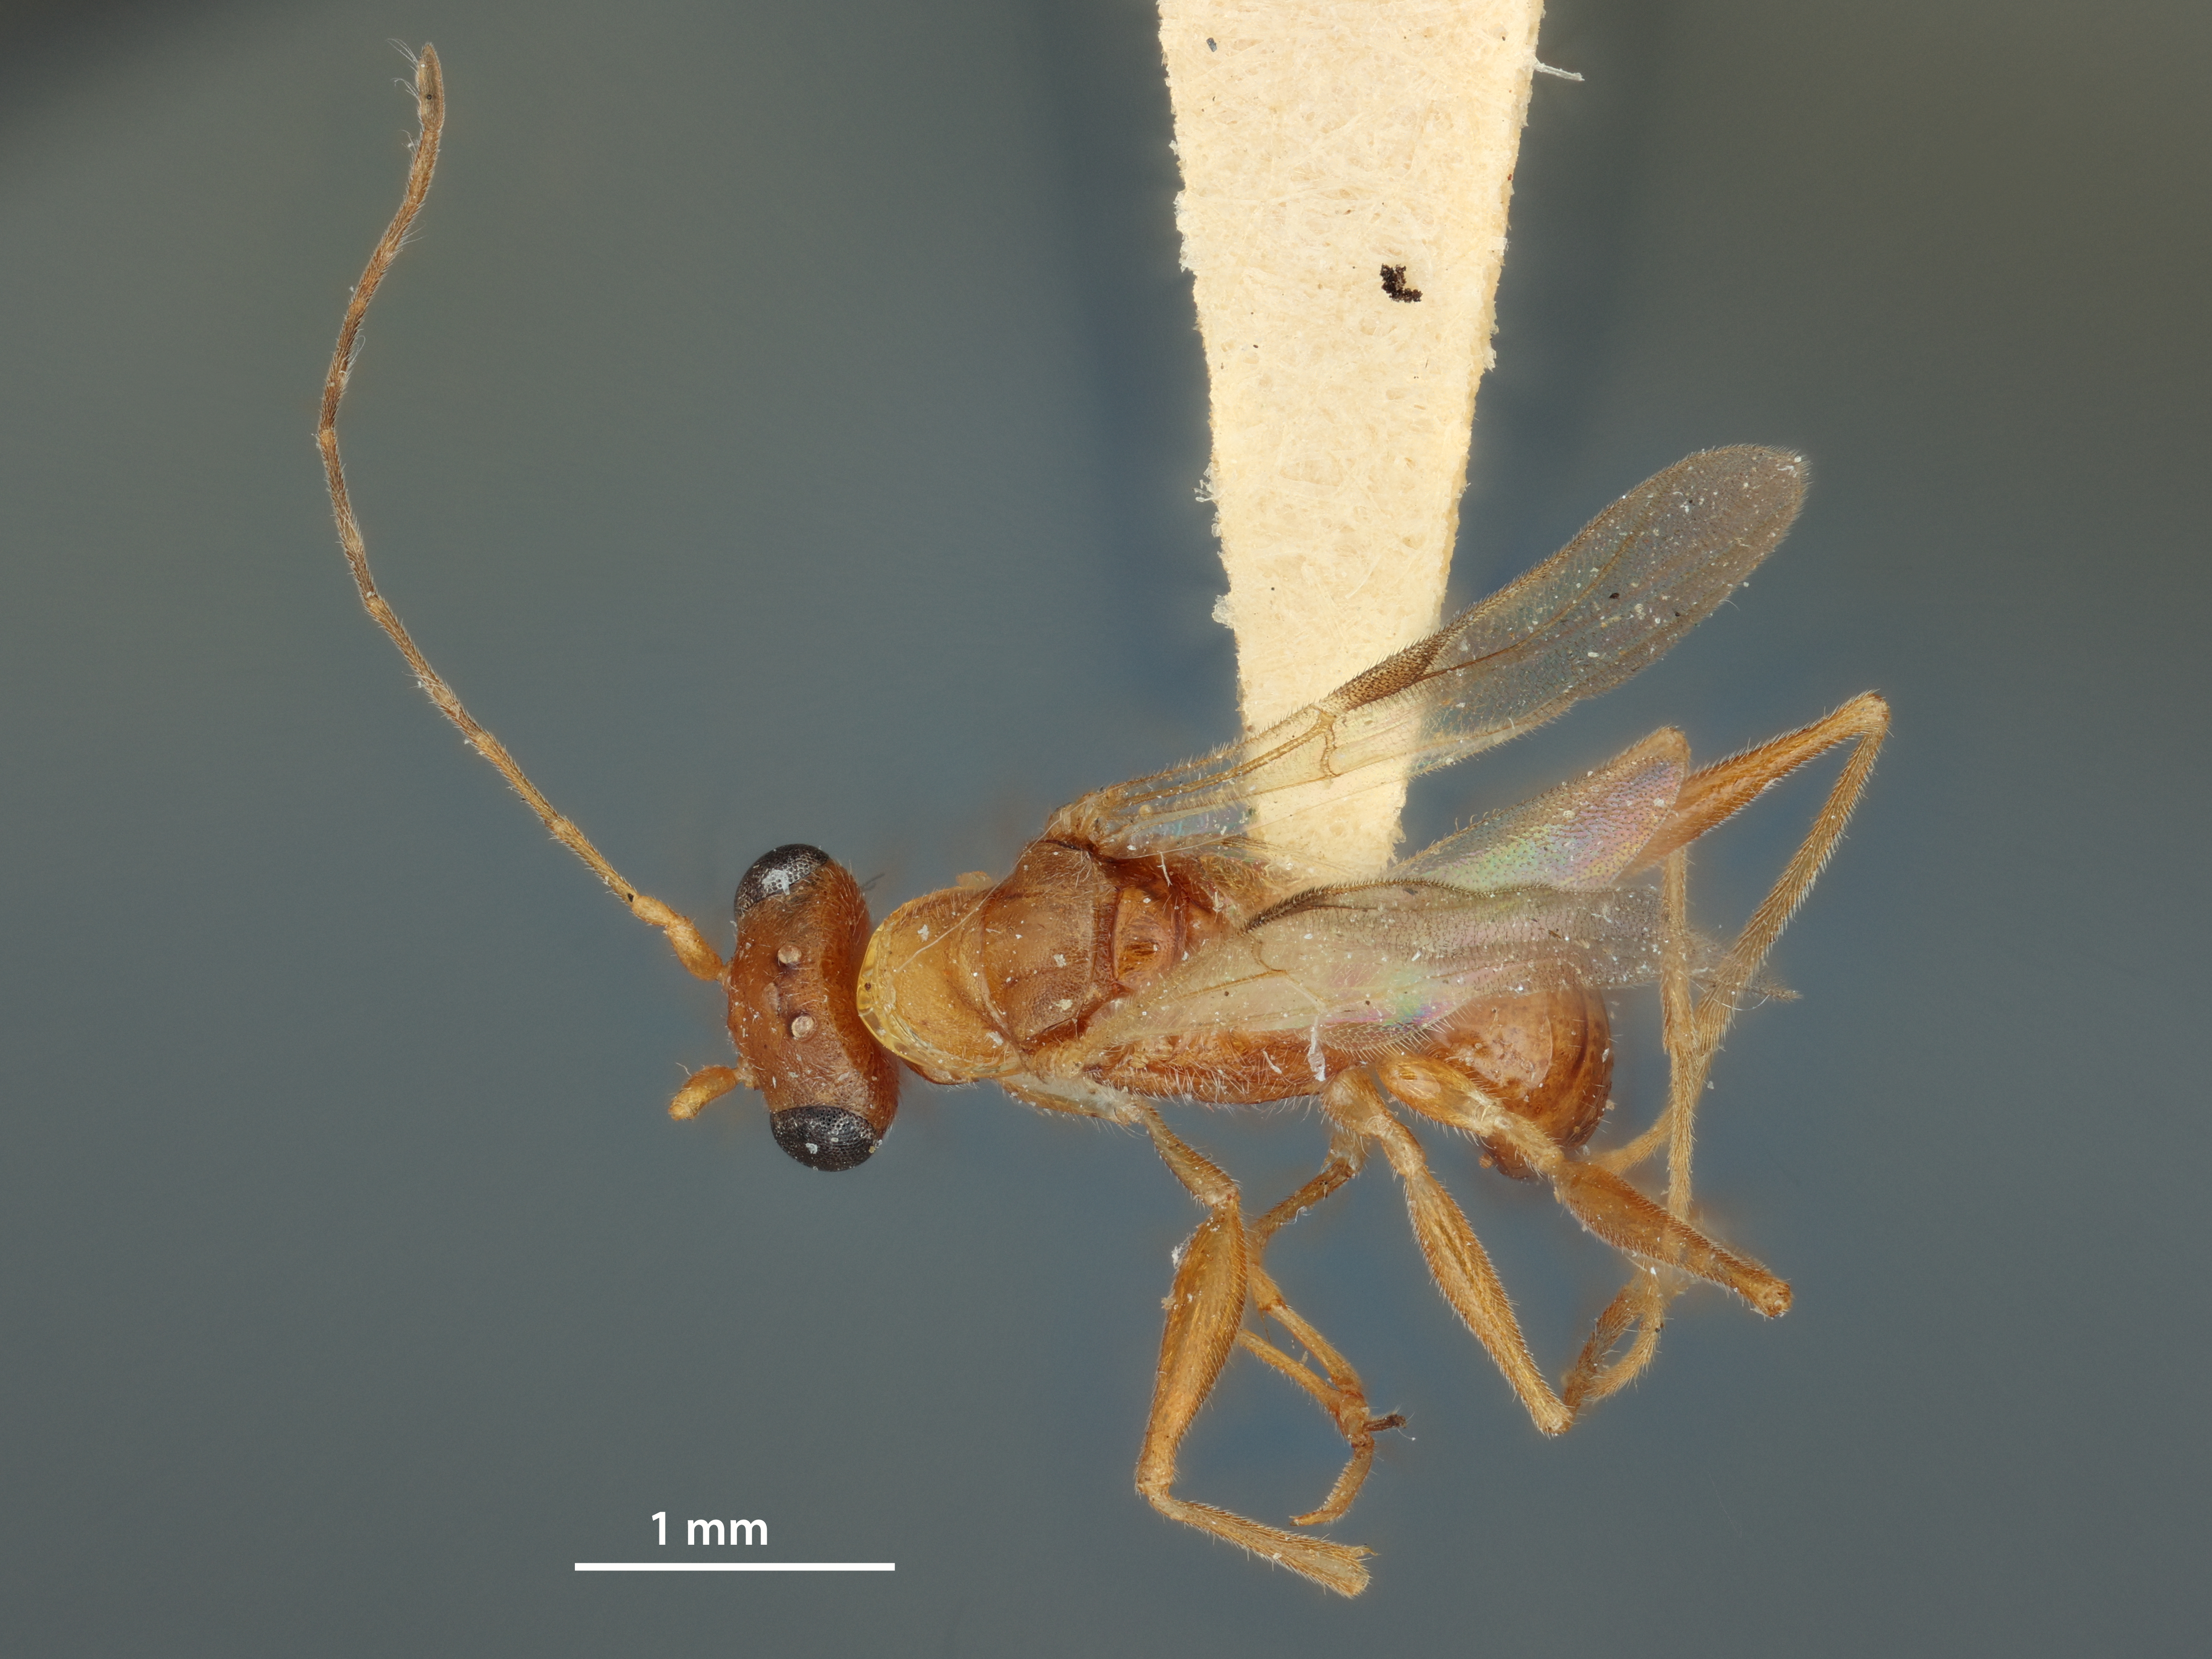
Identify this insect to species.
Thaumatodryinus perkinsi
